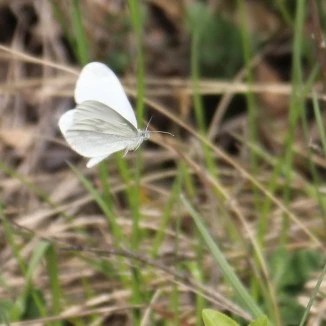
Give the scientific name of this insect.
Leptidea sinapis/juvernica
